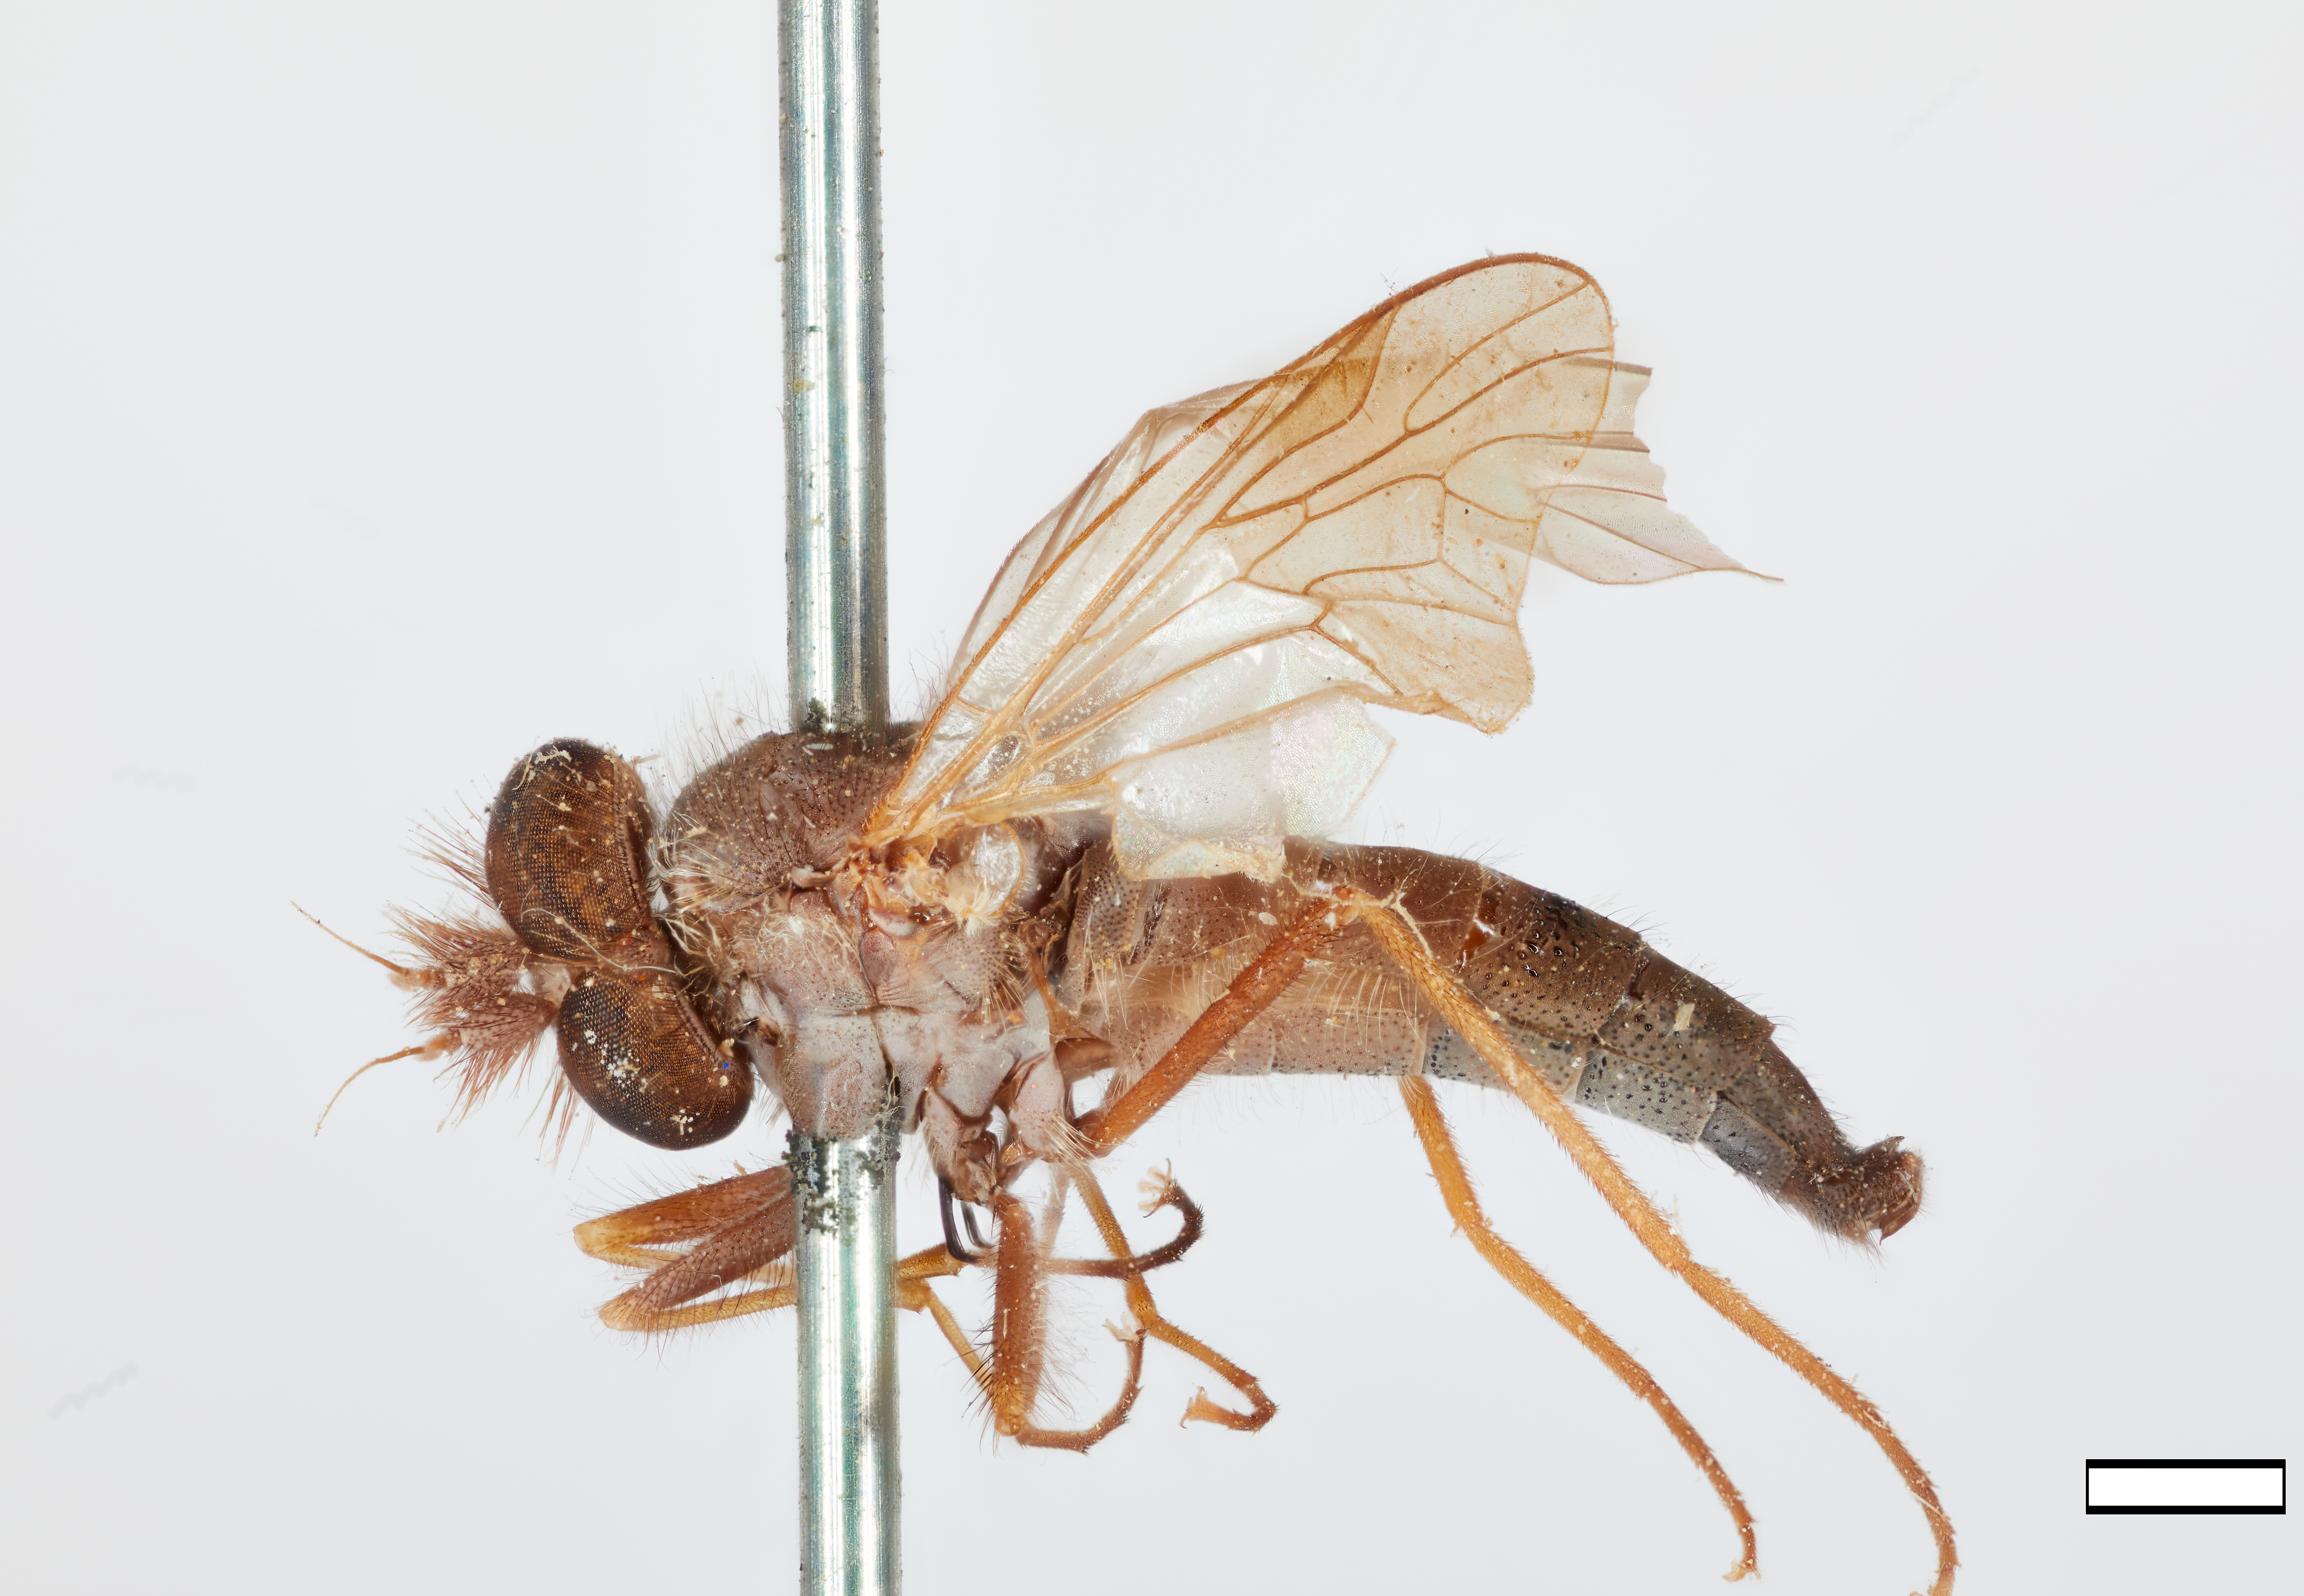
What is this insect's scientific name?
Symphoromyia pilosa
